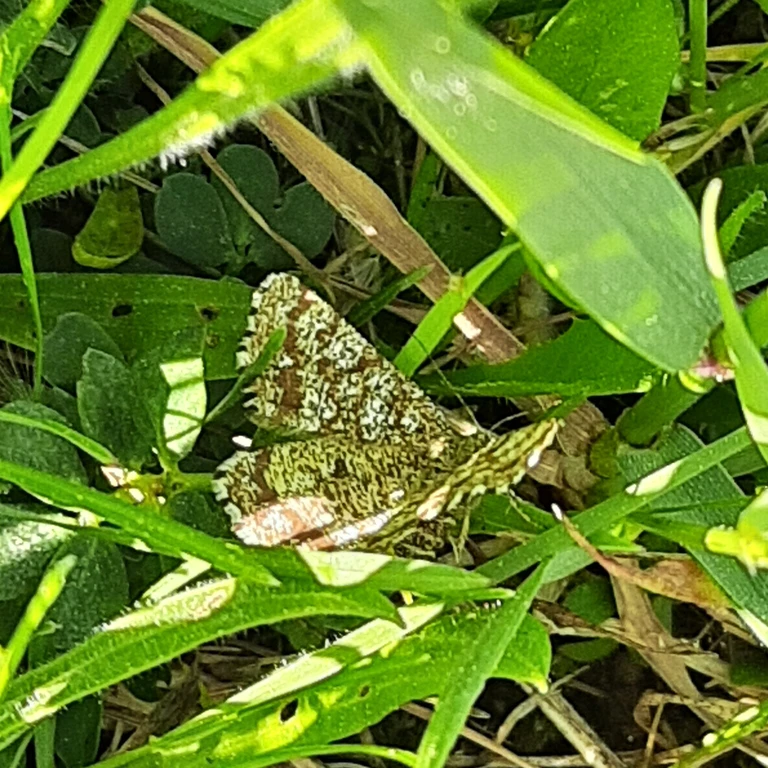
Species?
Ematurga atomaria
